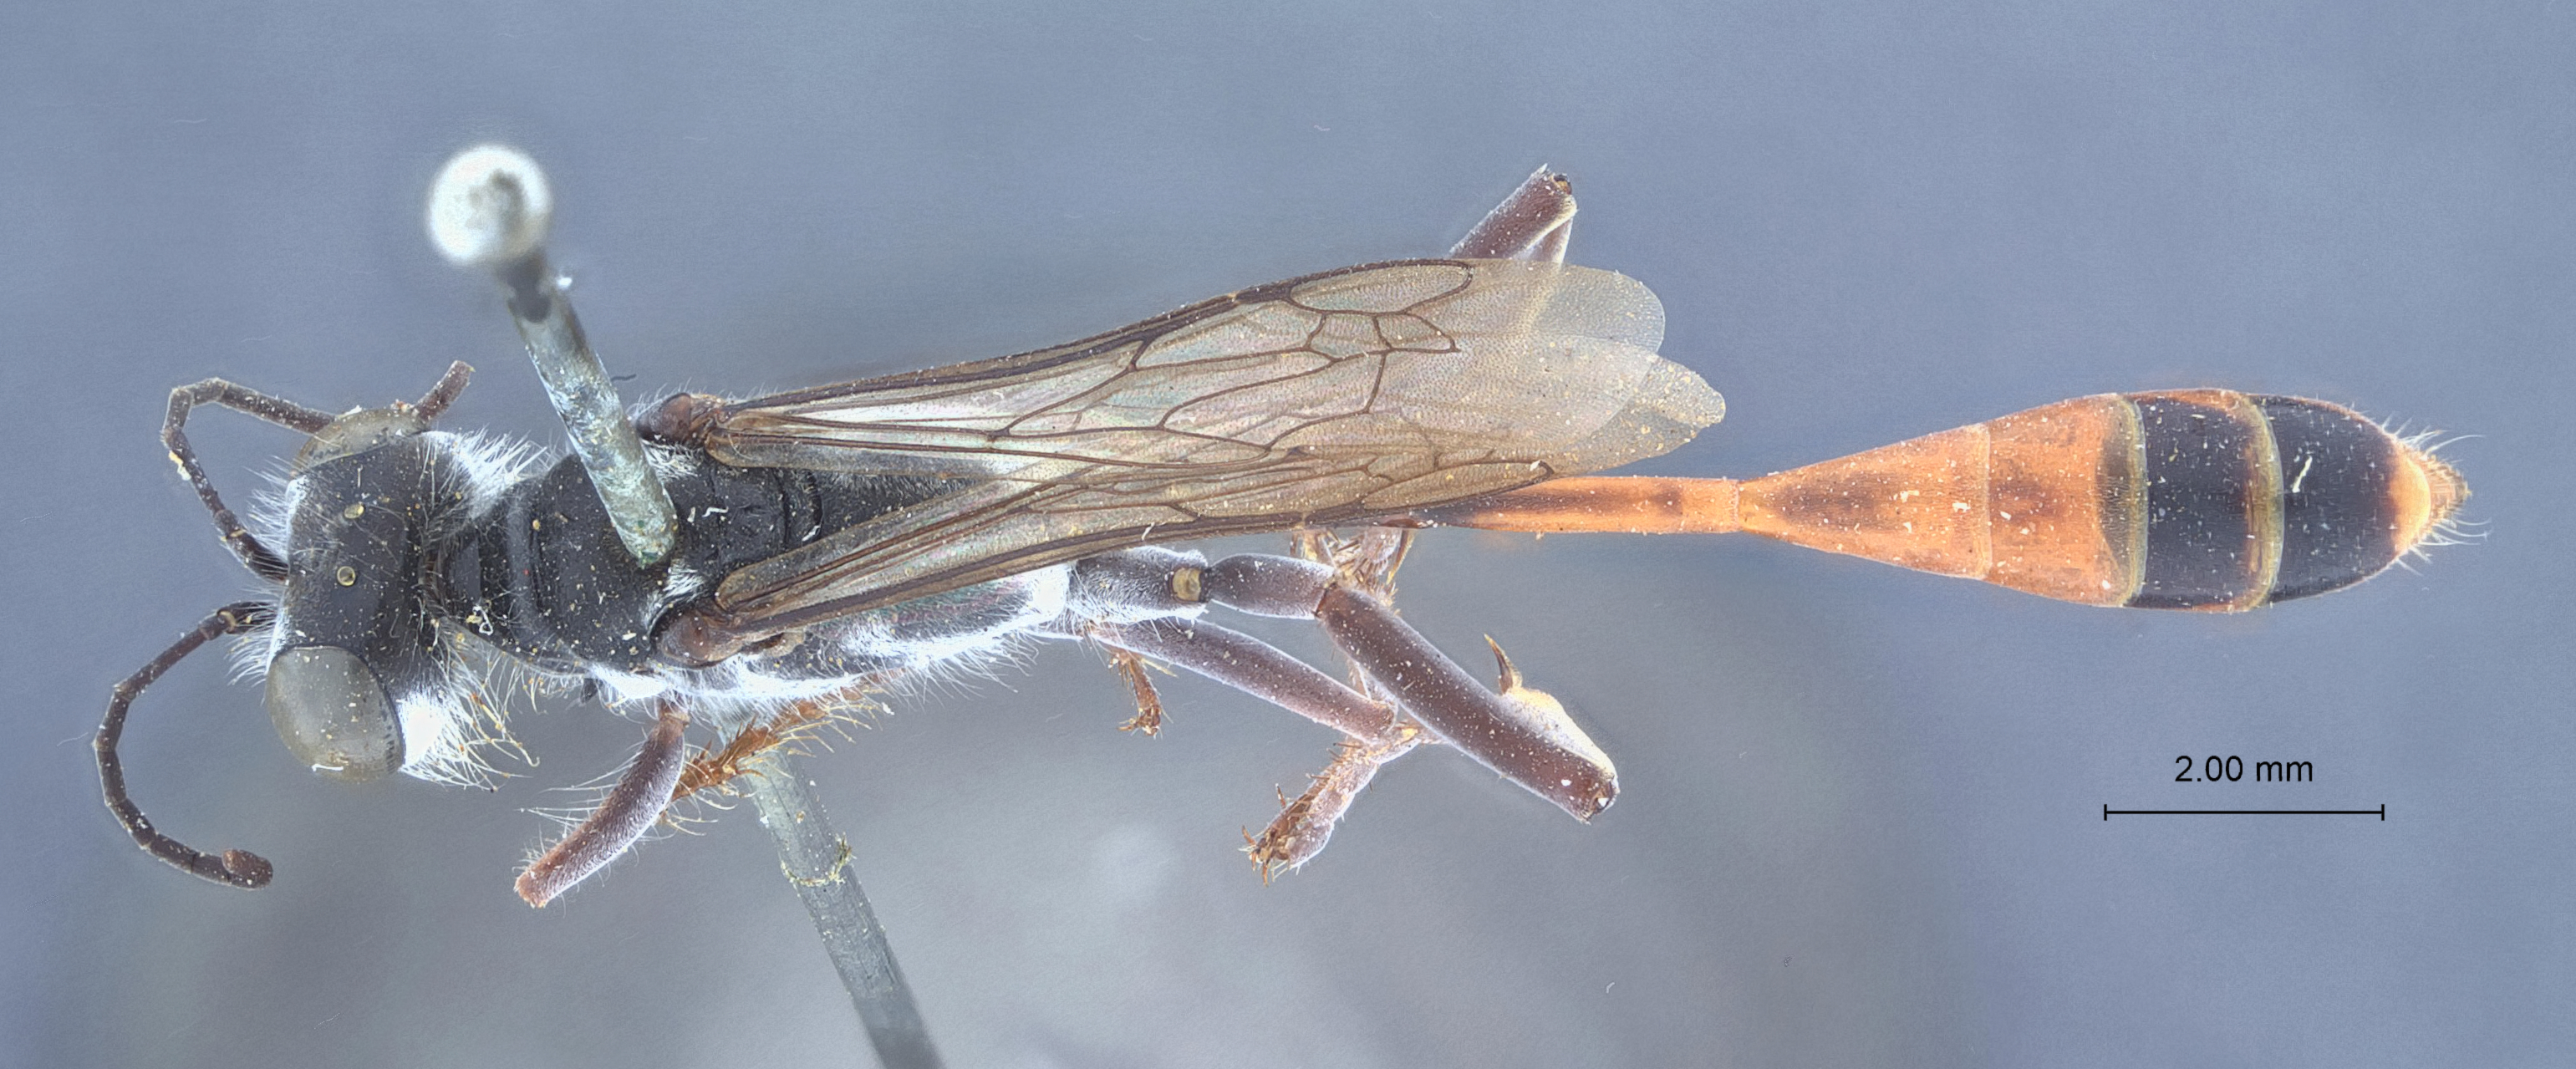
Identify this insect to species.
Sphex craspedotus
